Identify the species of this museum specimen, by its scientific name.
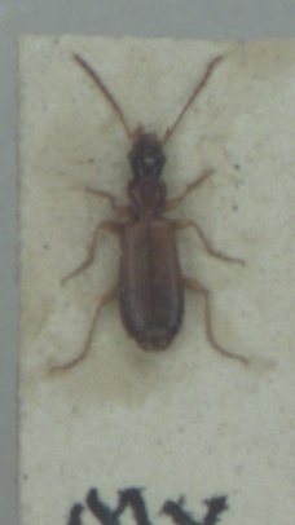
Paradromius linearis
